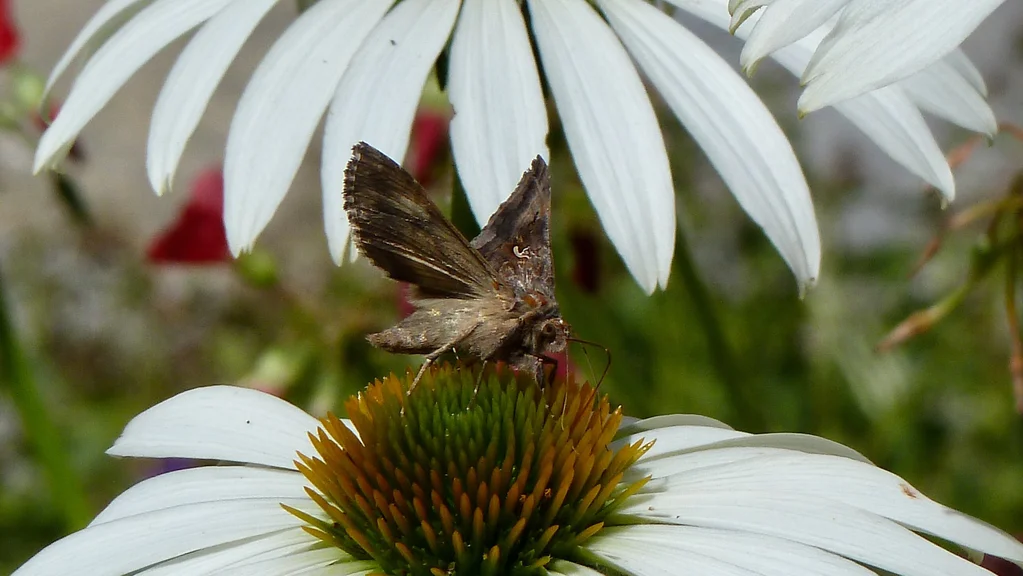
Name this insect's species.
Autographa gamma
